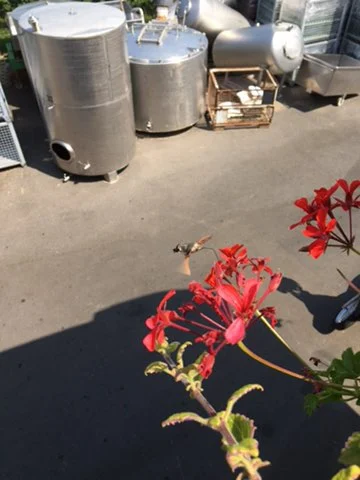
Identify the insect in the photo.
Macroglossum stellatarum
